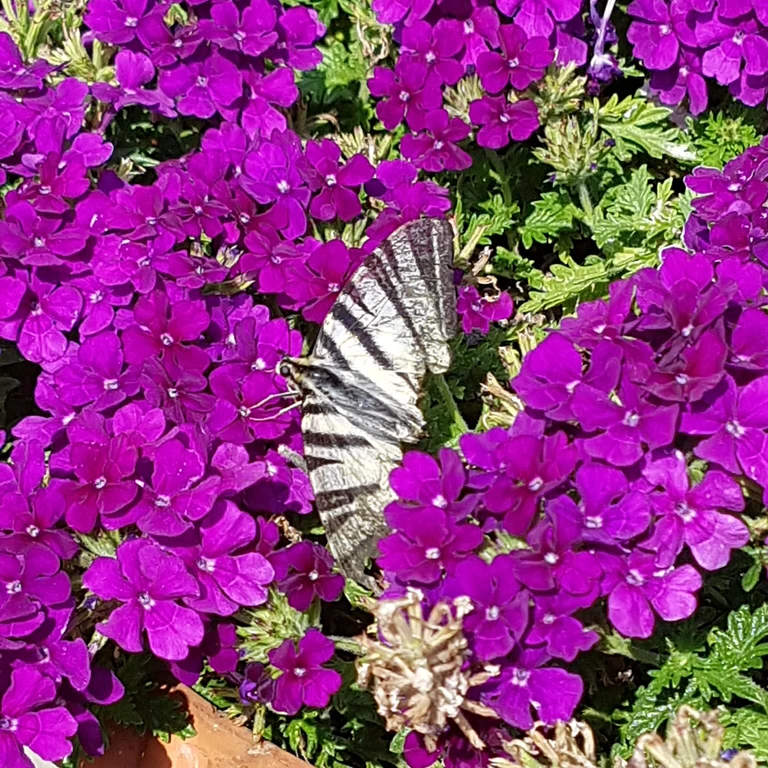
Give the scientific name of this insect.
Iphiclides podalirius
